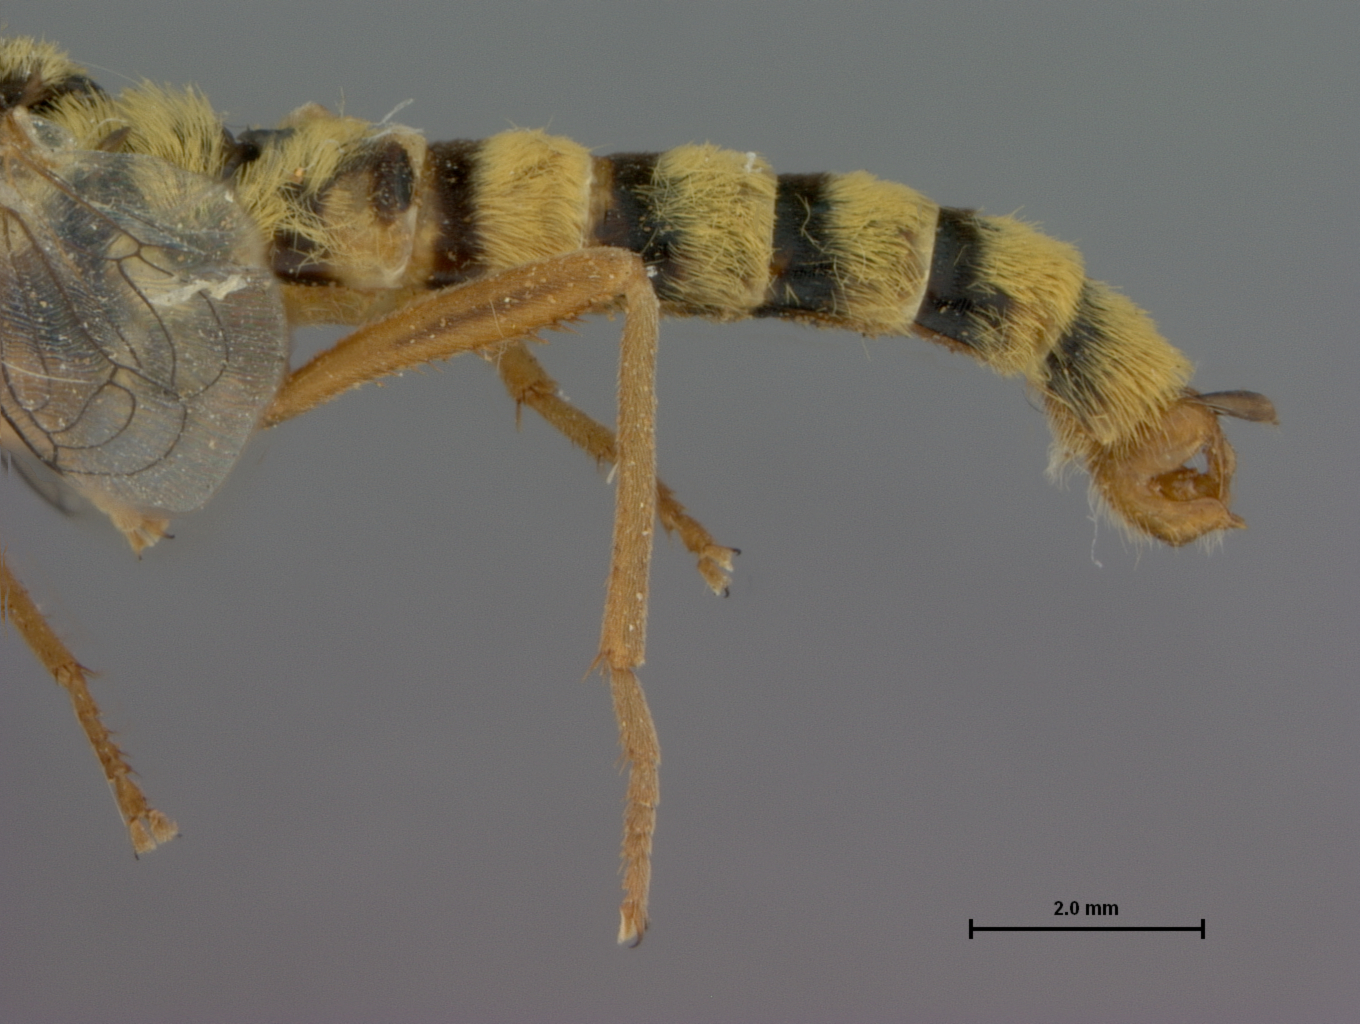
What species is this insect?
Leptomydas concinnus
